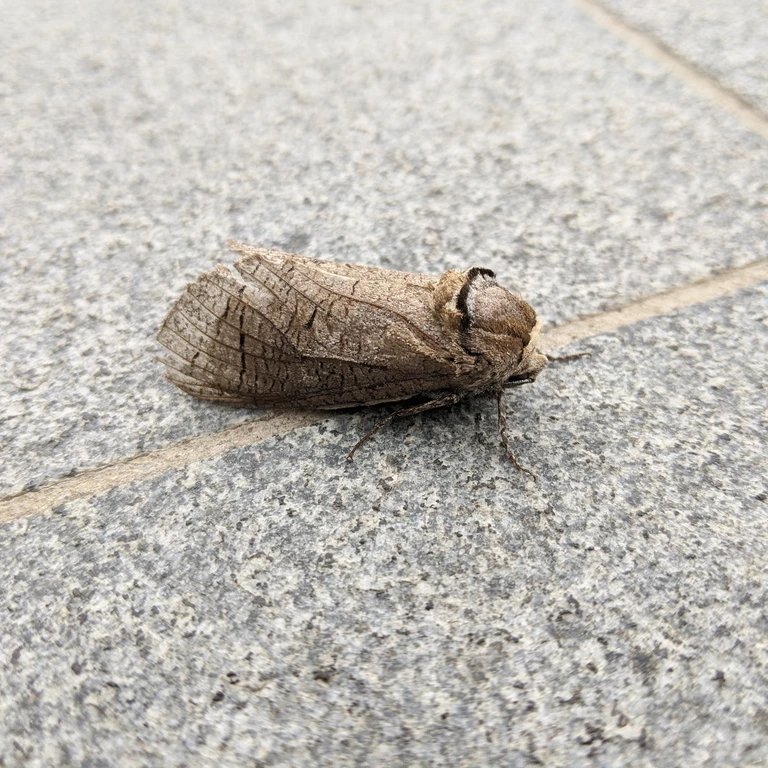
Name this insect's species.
Cossus cossus
